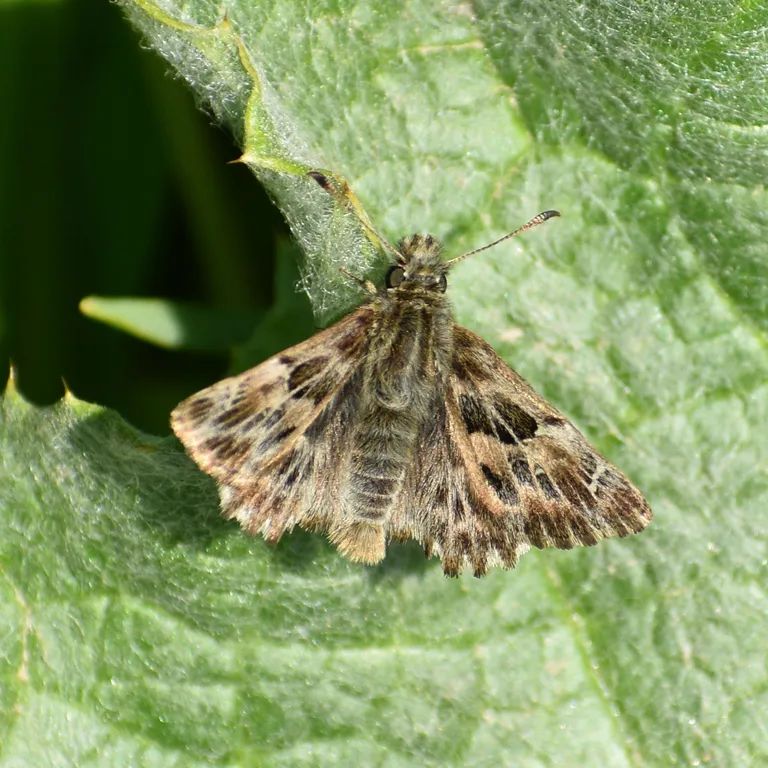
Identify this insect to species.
Carcharodus alceae
